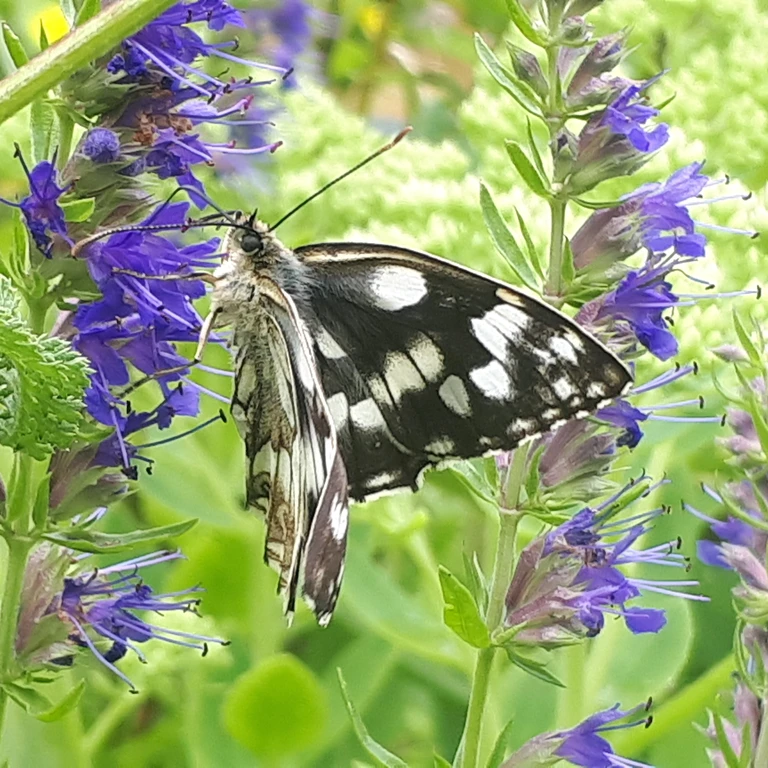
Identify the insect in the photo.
Melanargia galathea
